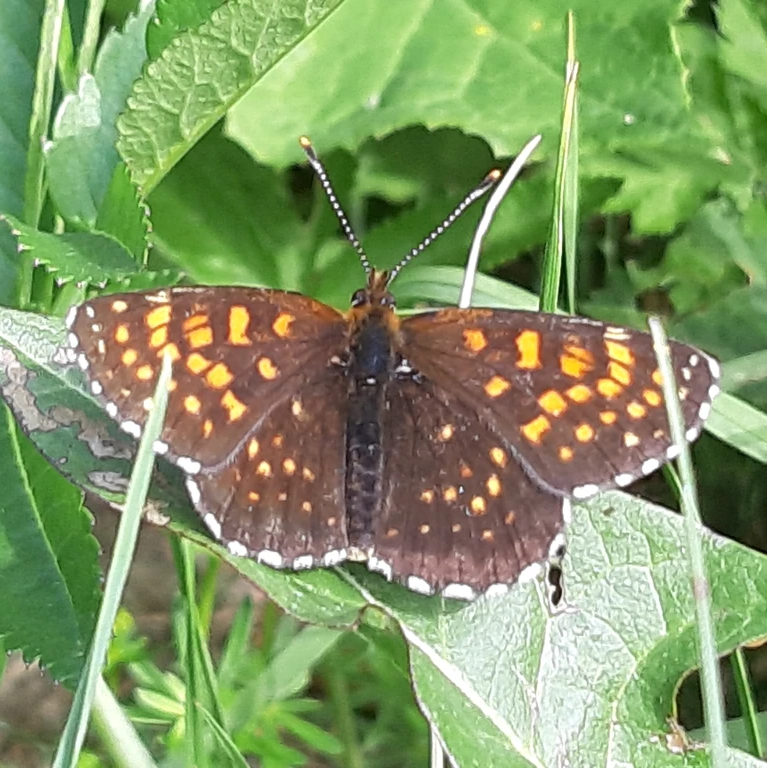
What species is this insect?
Melitaea diamina
